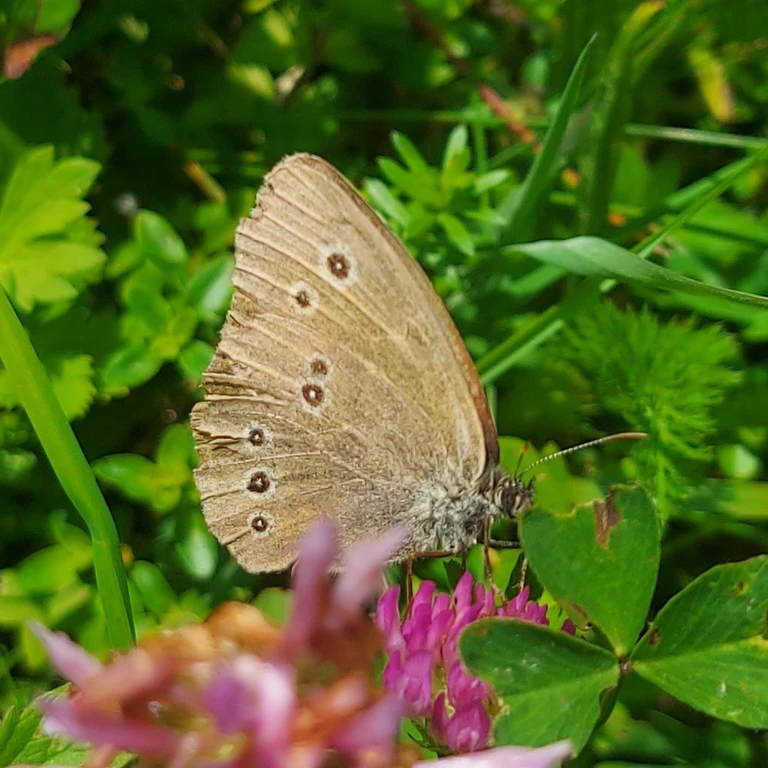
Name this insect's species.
Aphantopus hyperantus
